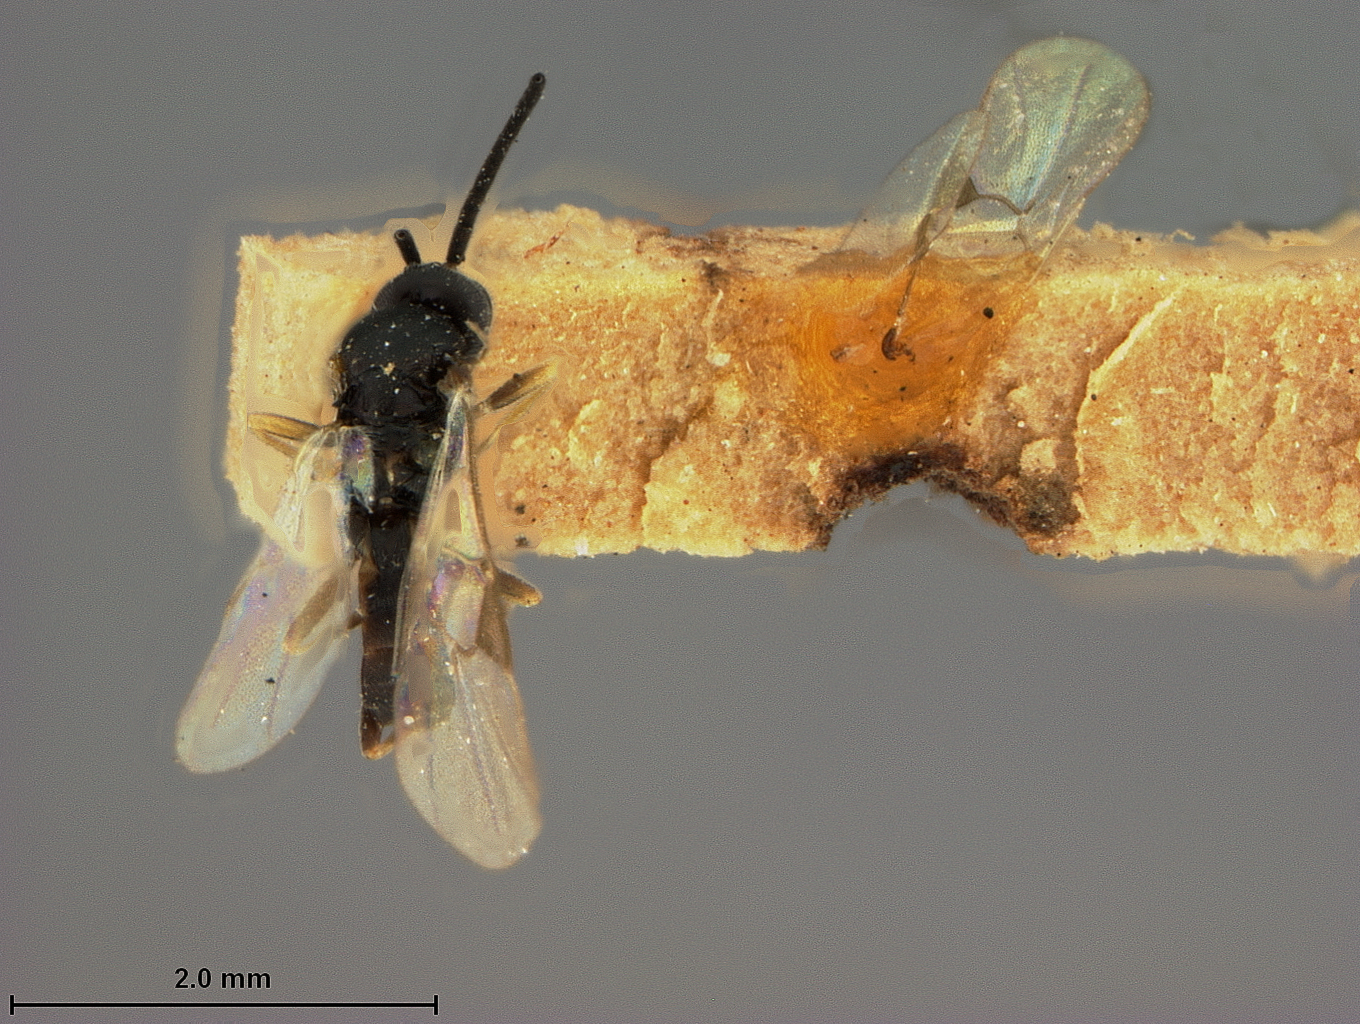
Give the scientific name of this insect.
Protapanteles glacialis
